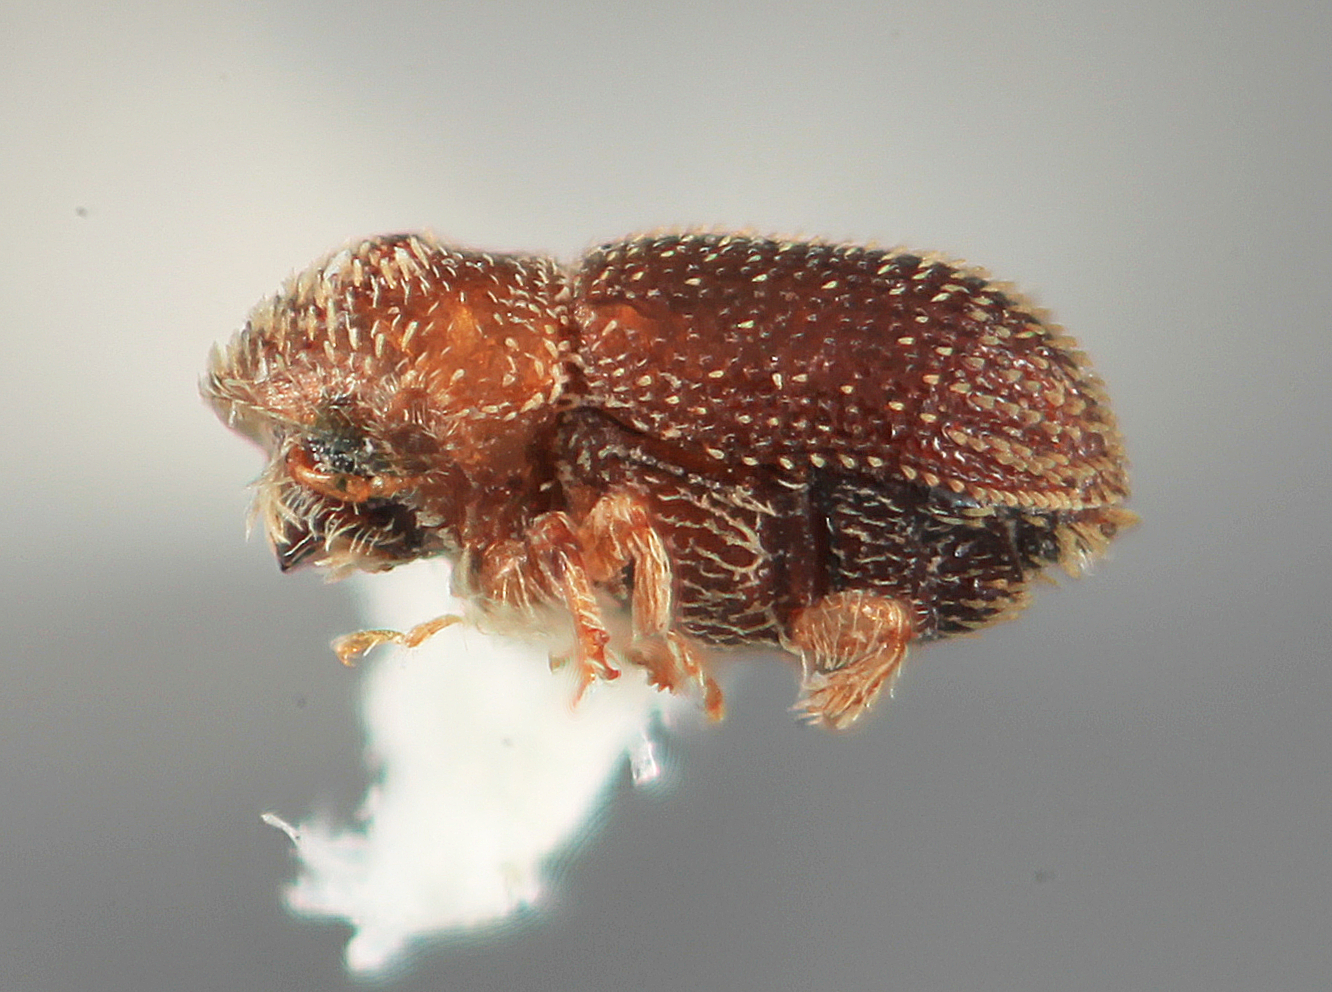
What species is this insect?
Cryptulocleptus acares
